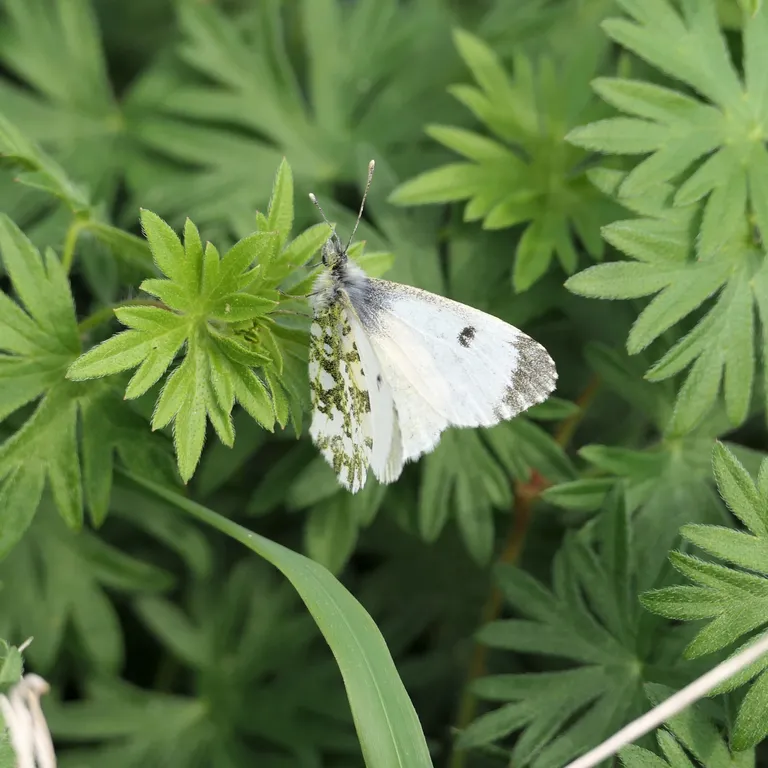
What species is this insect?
Anthocharis cardamines
